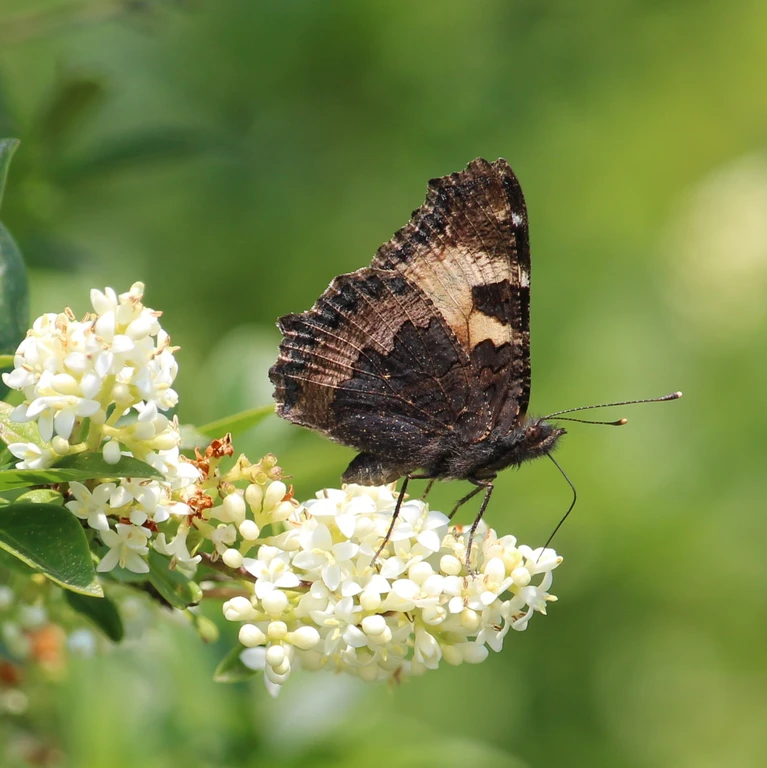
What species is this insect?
Aglais urticae
